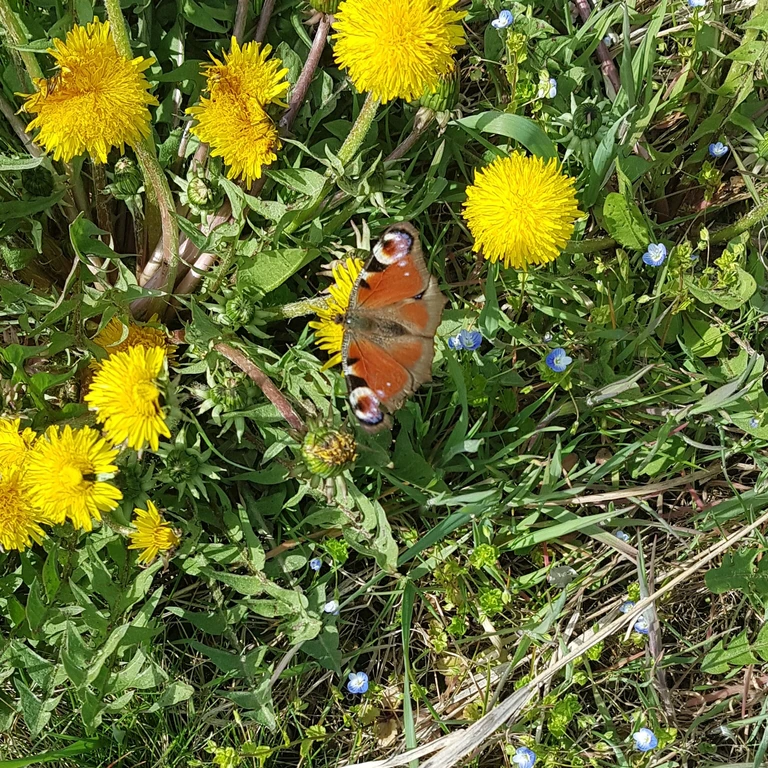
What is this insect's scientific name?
Aglais io
